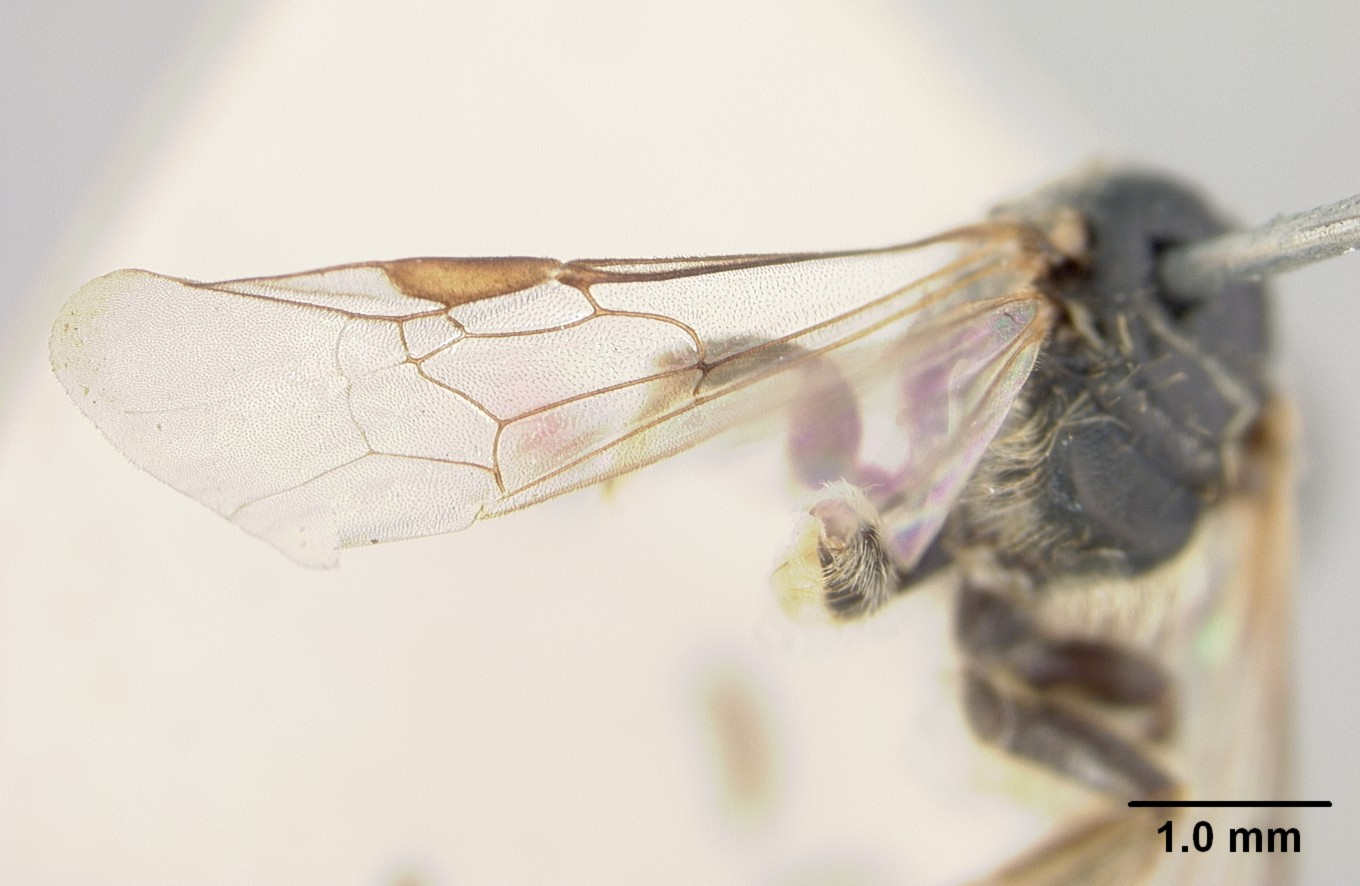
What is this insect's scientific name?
Halictus mediopolitus
